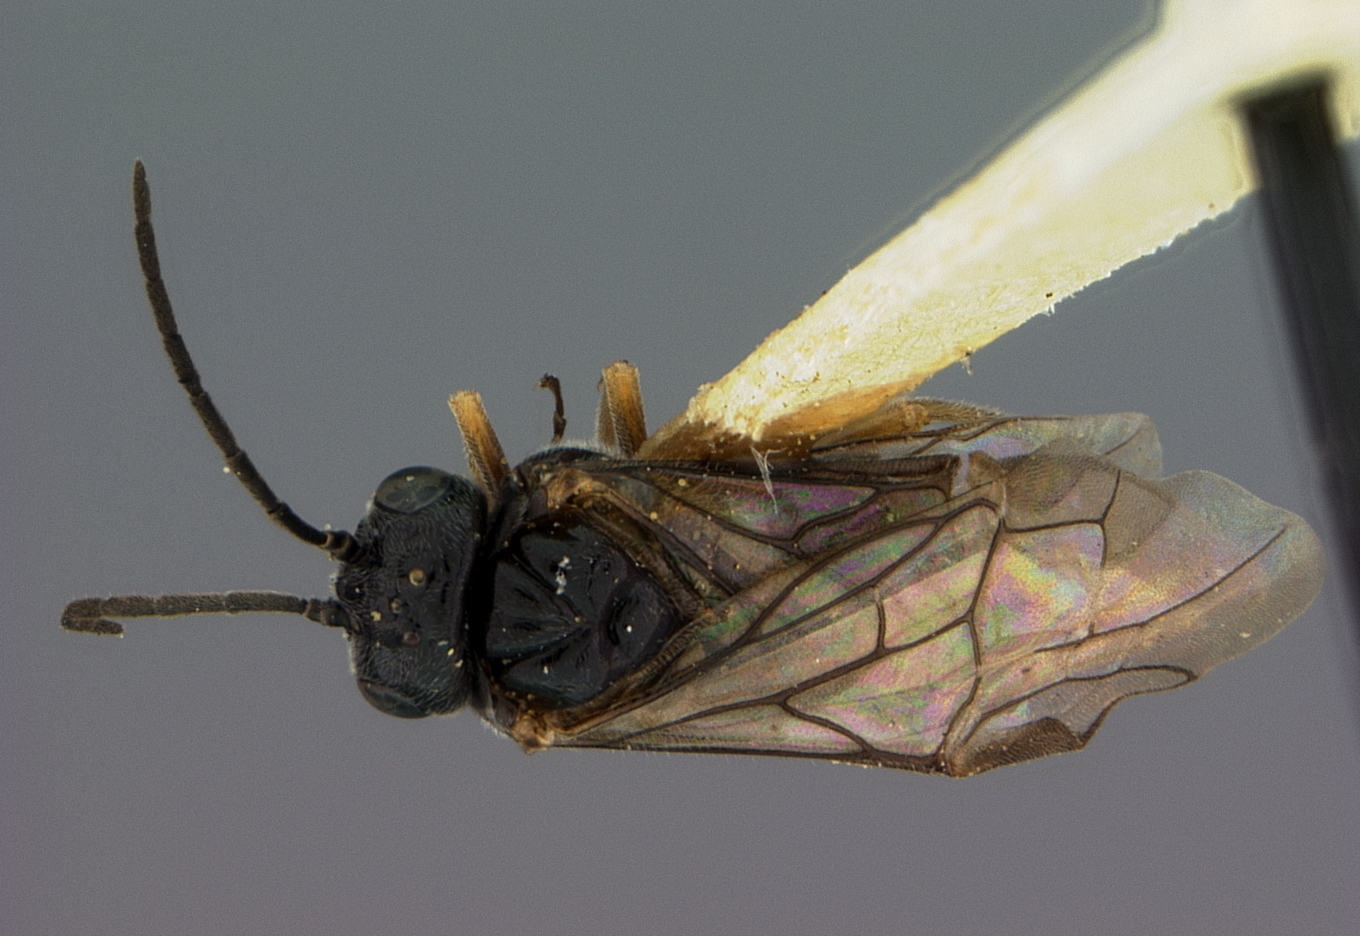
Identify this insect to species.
Kerita atira
